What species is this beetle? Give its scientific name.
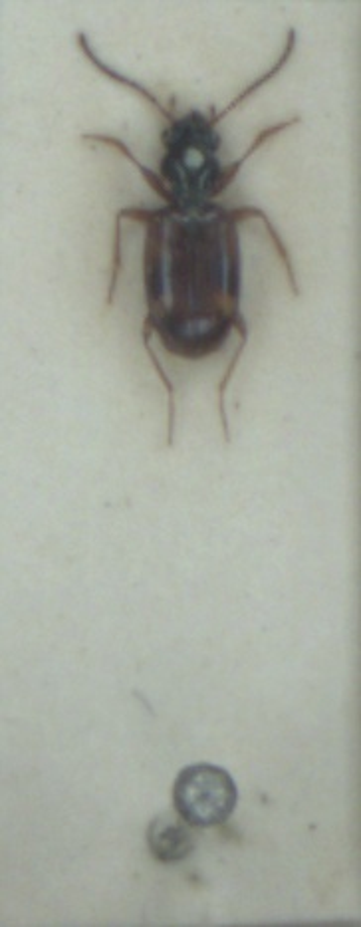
Bembidion articulatum
